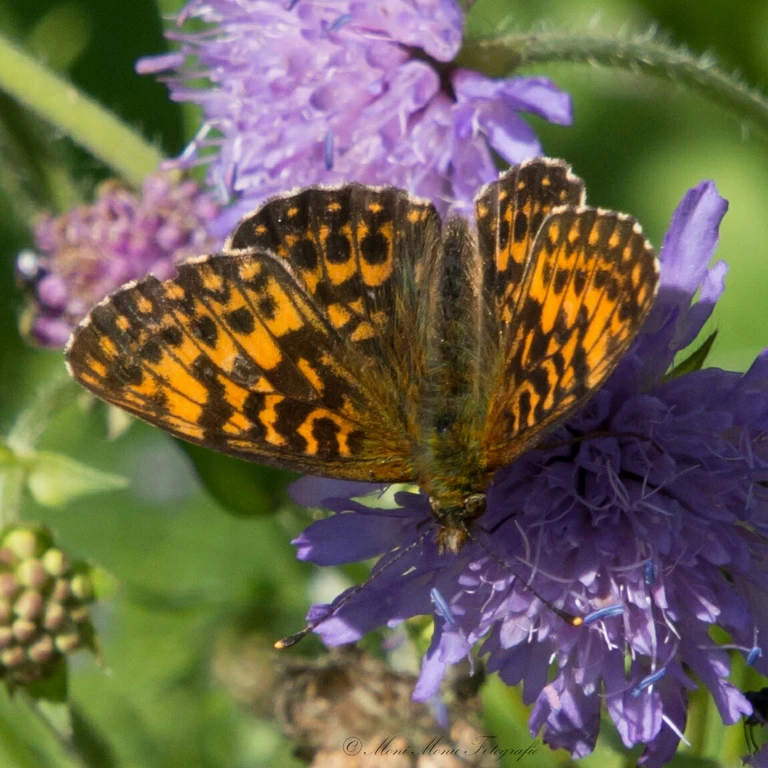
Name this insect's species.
Boloria titania
